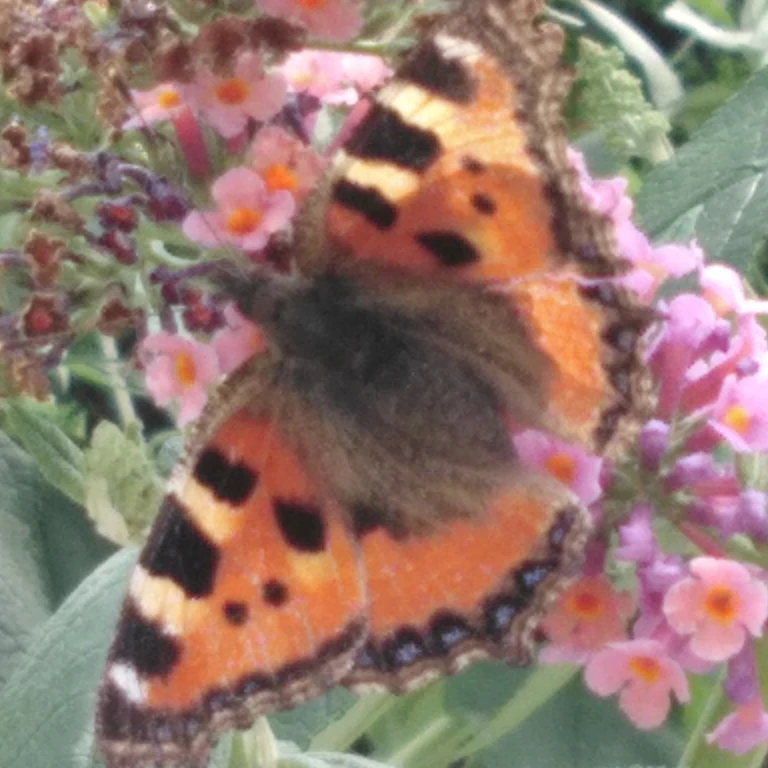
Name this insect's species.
Aglais urticae
